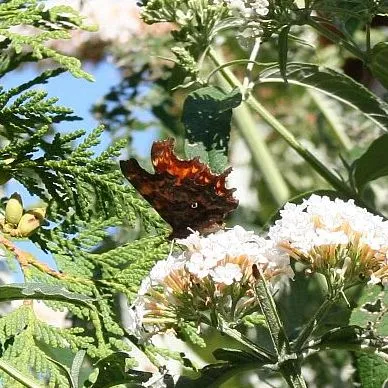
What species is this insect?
Polygonia c-album
